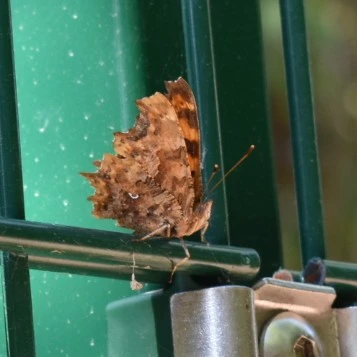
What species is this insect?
Polygonia c-album
